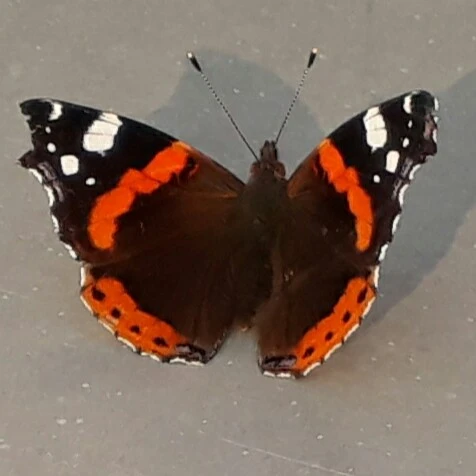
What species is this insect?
Vanessa atalanta
